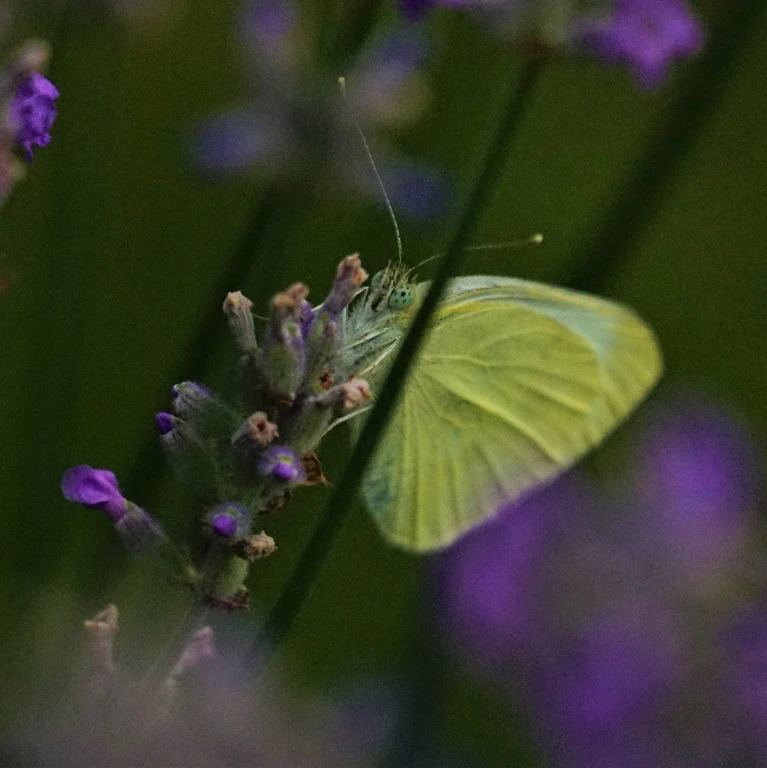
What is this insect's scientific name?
Pieris rapae
